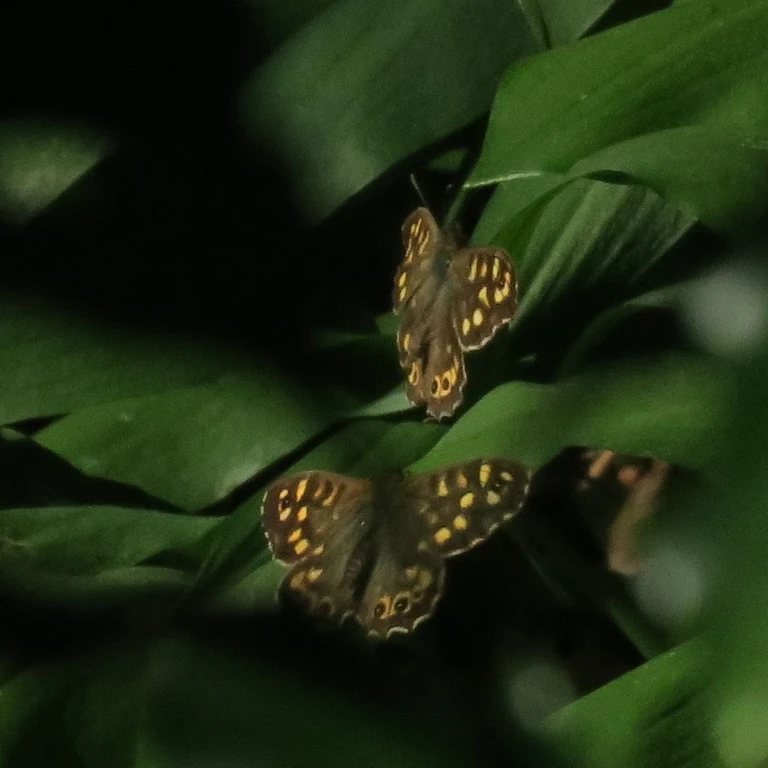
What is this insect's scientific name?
Pararge aegeria
